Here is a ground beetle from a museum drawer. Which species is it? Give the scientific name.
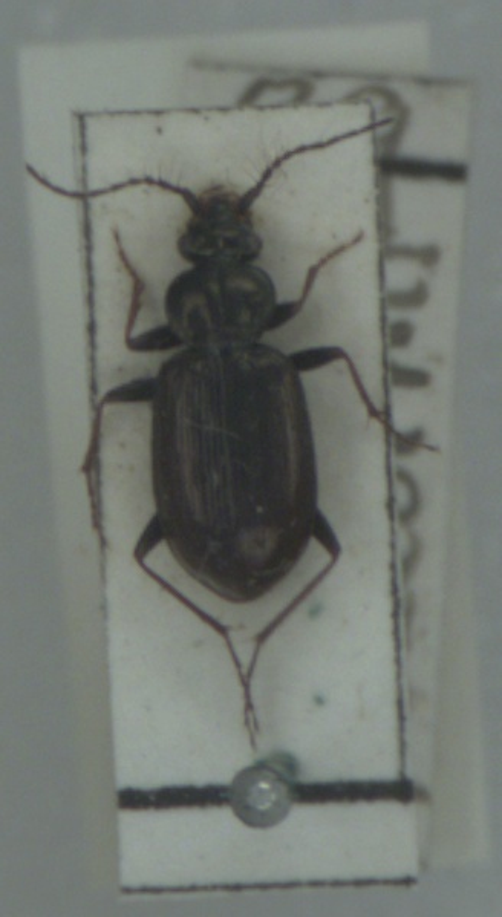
Loricera pilicornis
